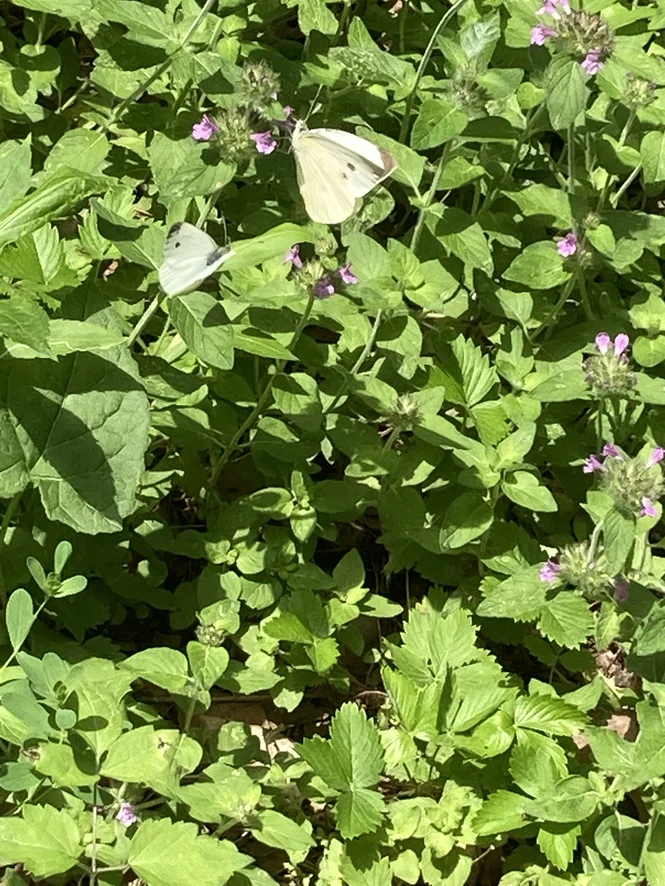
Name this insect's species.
Pieris brassicae
